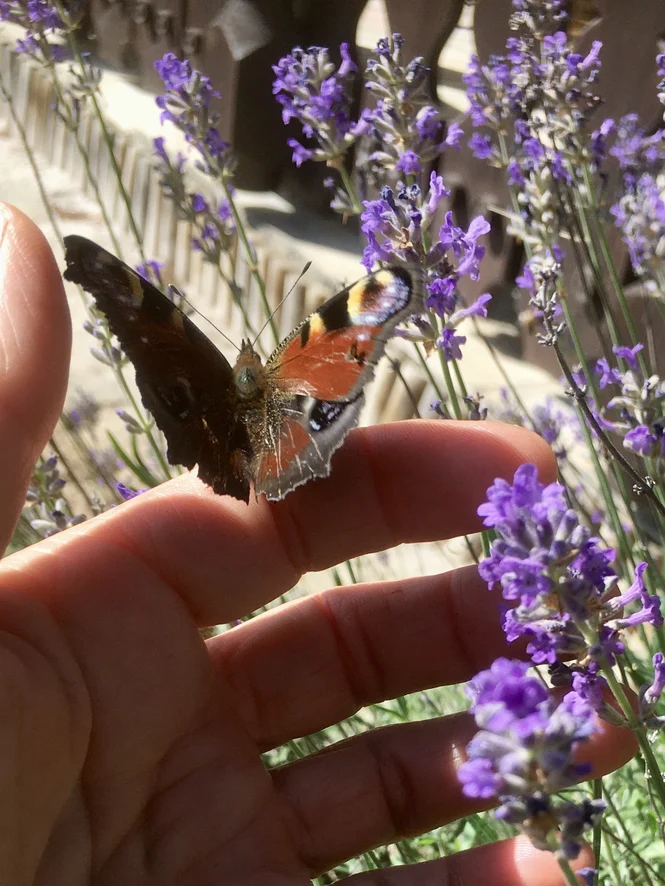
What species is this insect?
Aglais io
